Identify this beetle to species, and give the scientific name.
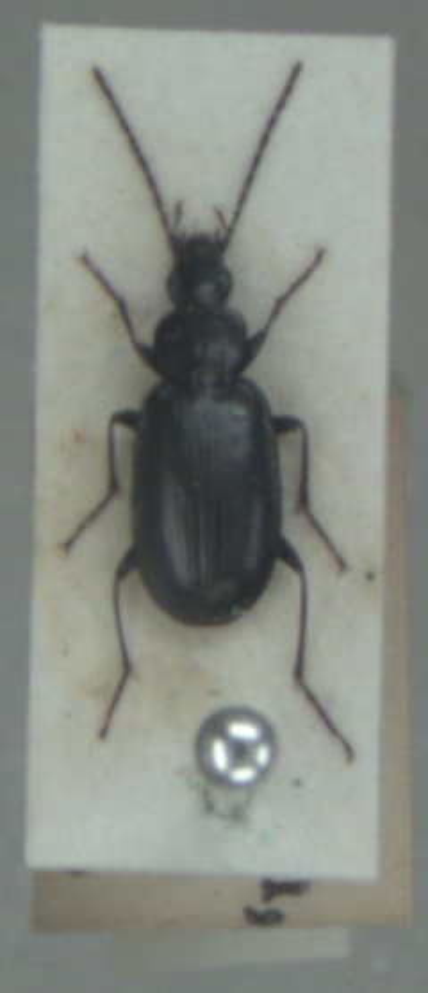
Agonum gracile
